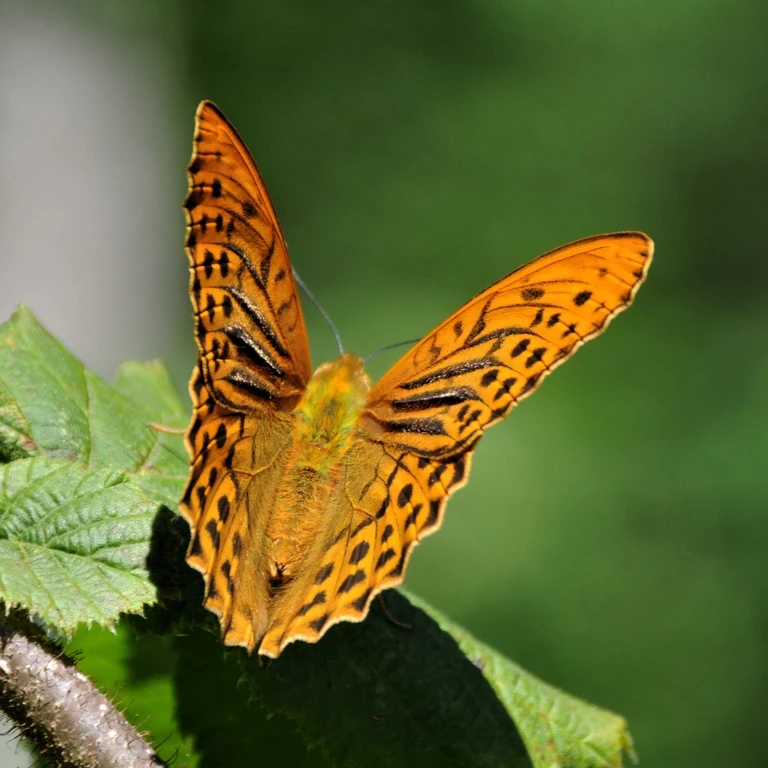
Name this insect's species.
Argynnis paphia
